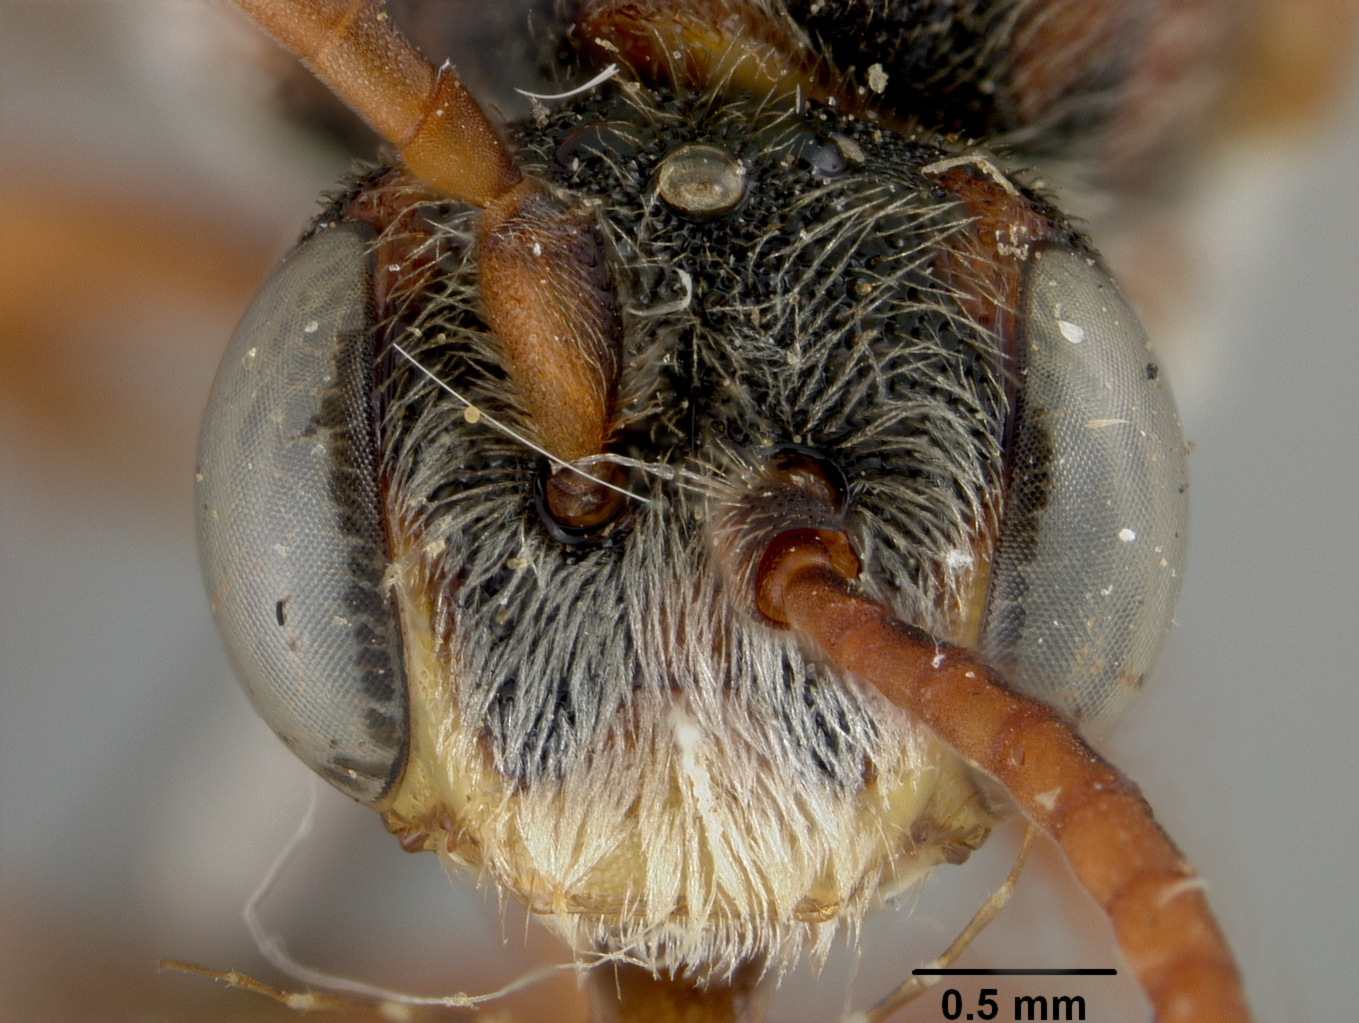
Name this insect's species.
Nomada schwarzi
